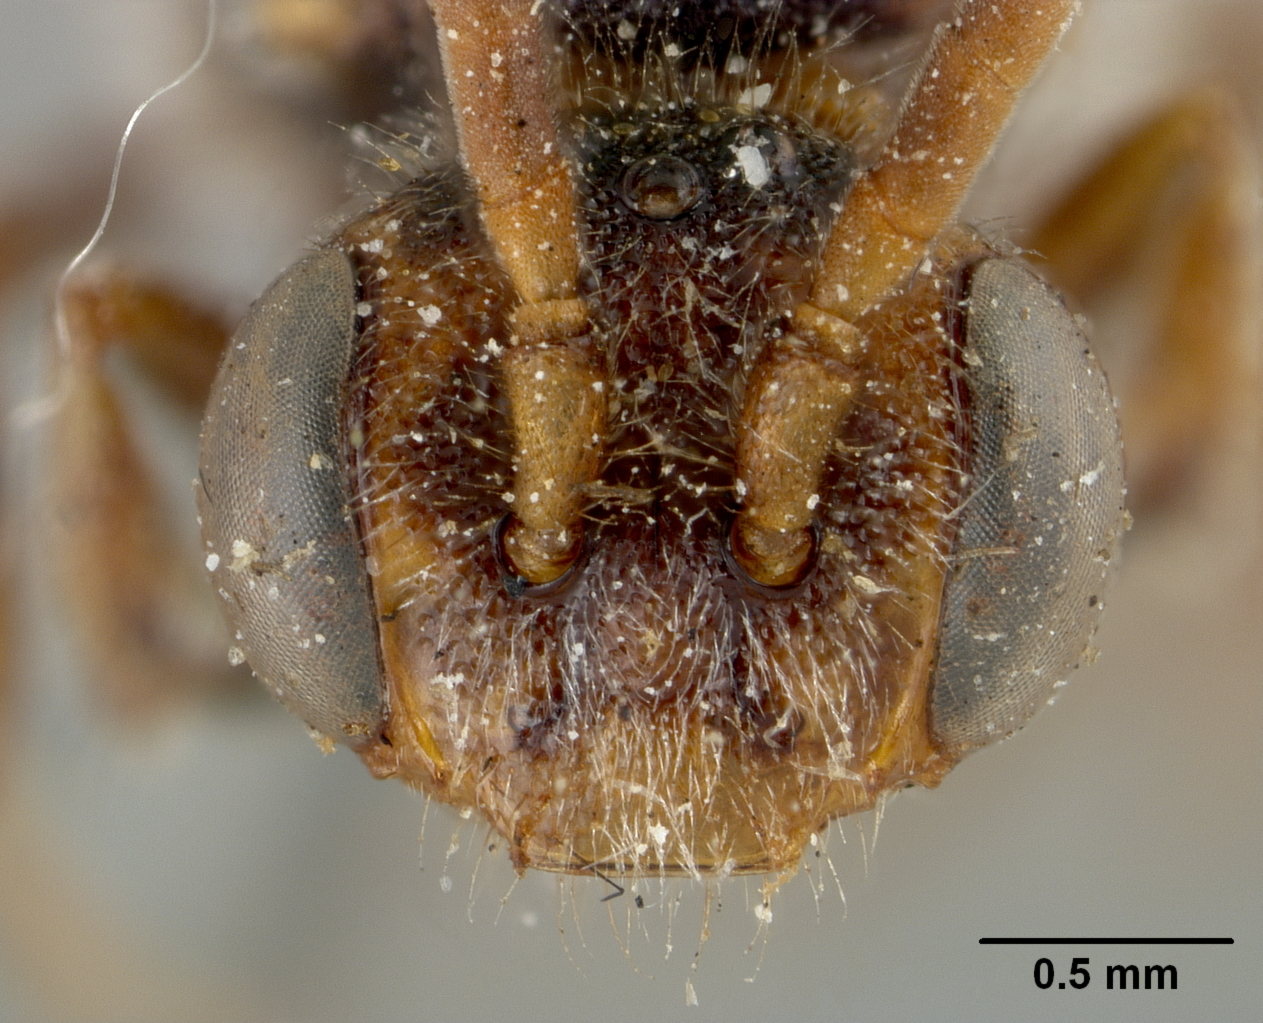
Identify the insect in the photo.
Nomada kingstonensis
